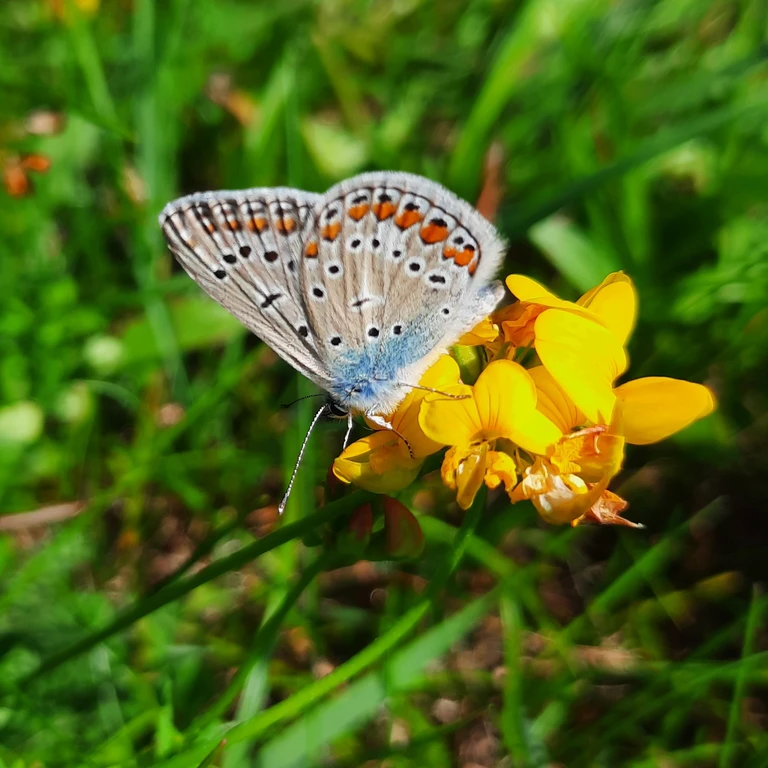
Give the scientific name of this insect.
Polyommatus icarus
